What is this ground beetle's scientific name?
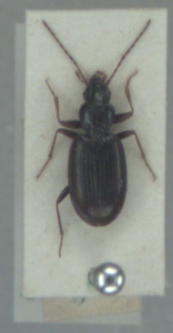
Bembidion stephensii
